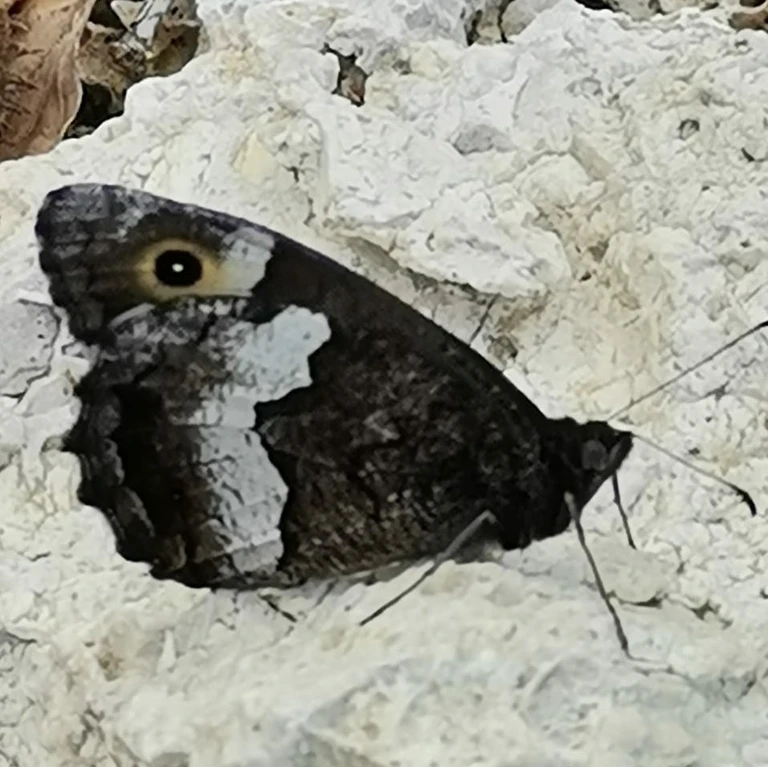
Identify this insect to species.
Hipparchia alcyone
